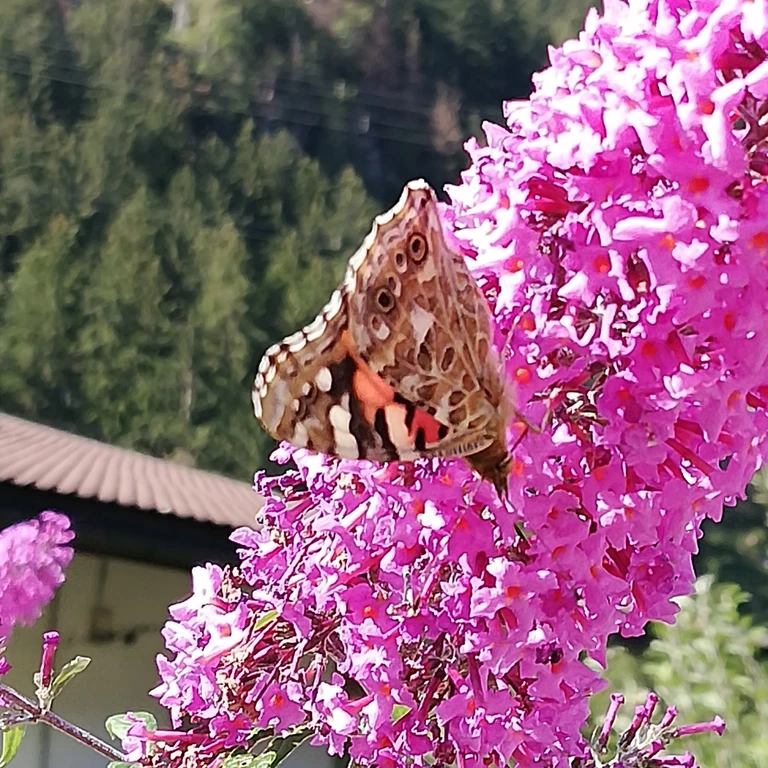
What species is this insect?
Vanessa cardui
